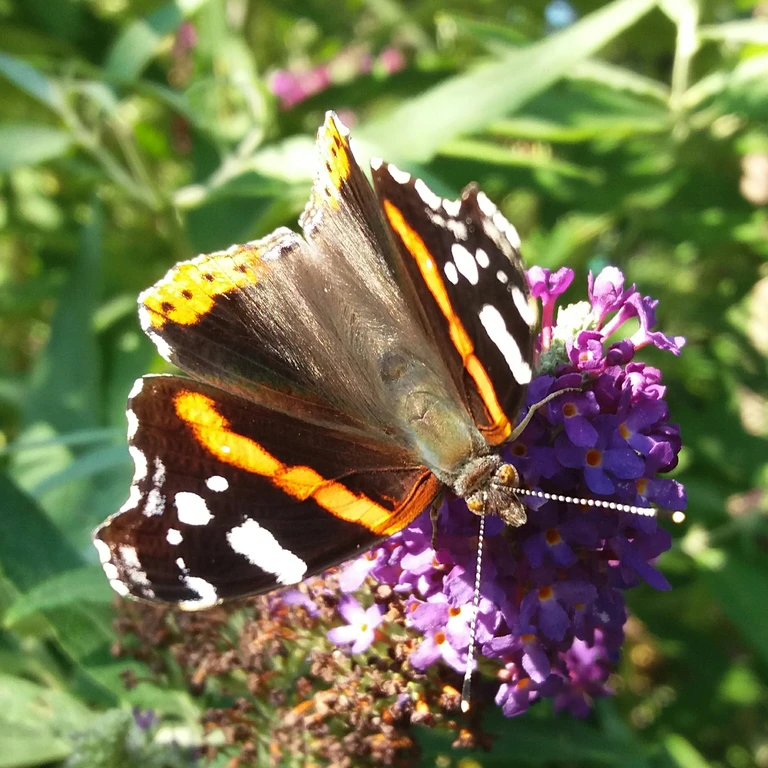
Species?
Vanessa atalanta
